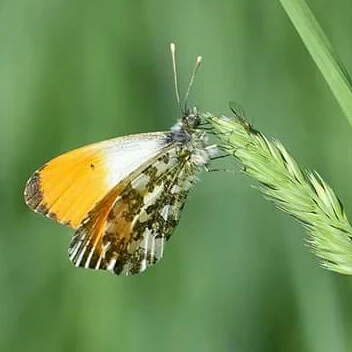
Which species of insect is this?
Anthocharis cardamines
